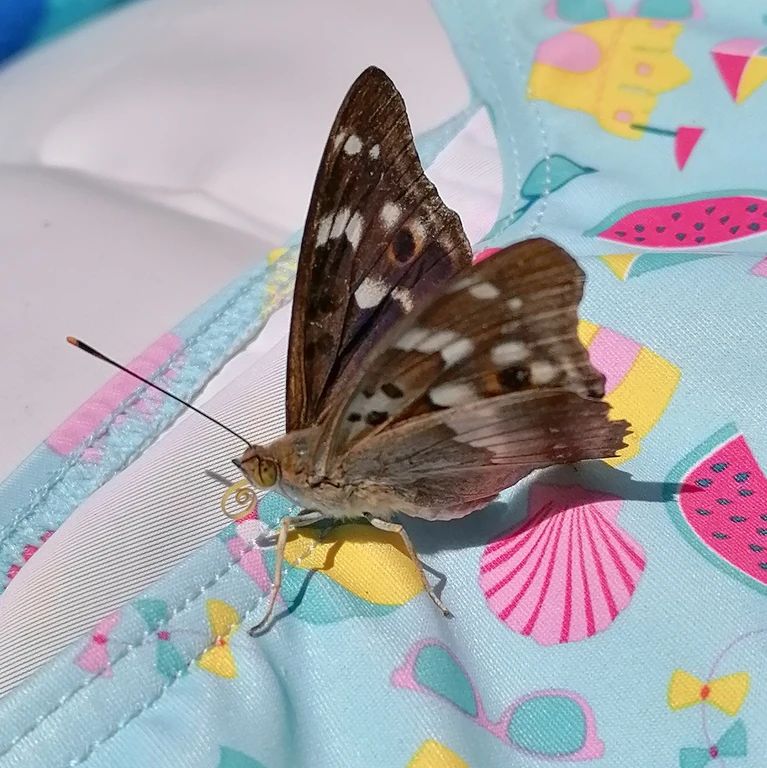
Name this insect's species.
Apatura ilia
